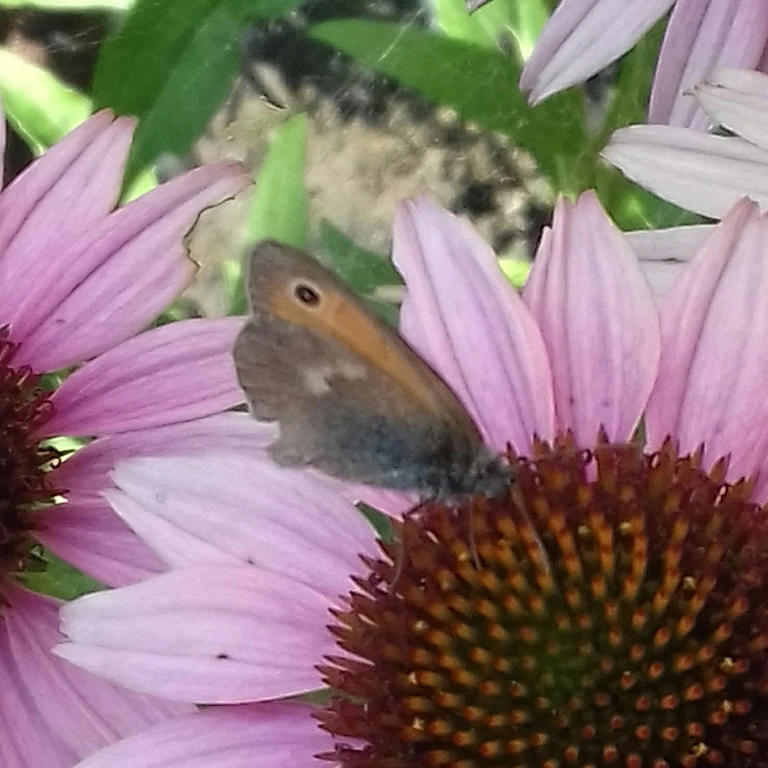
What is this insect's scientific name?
Coenonympha pamphilus
